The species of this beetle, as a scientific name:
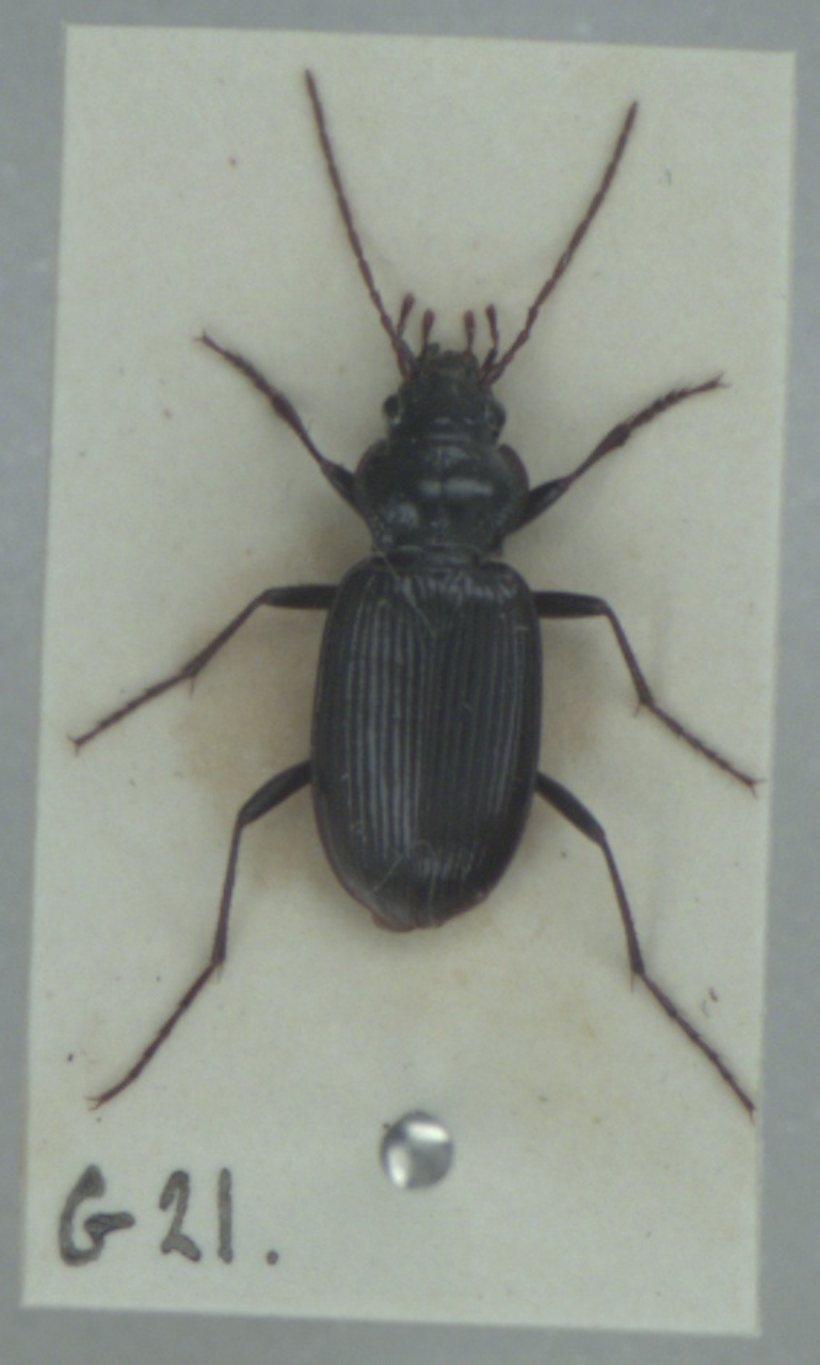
Nebria salina
